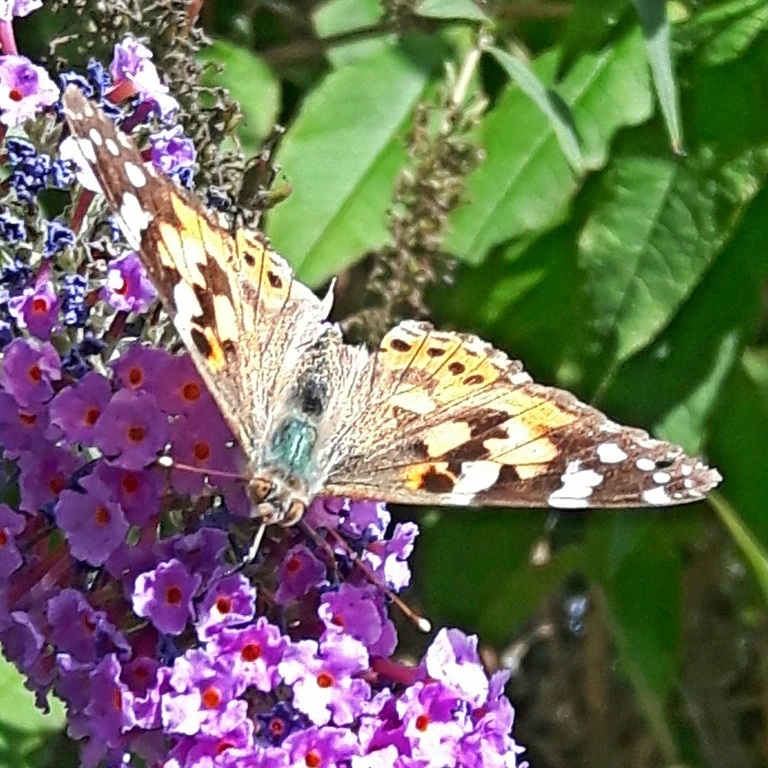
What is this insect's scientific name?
Vanessa cardui
